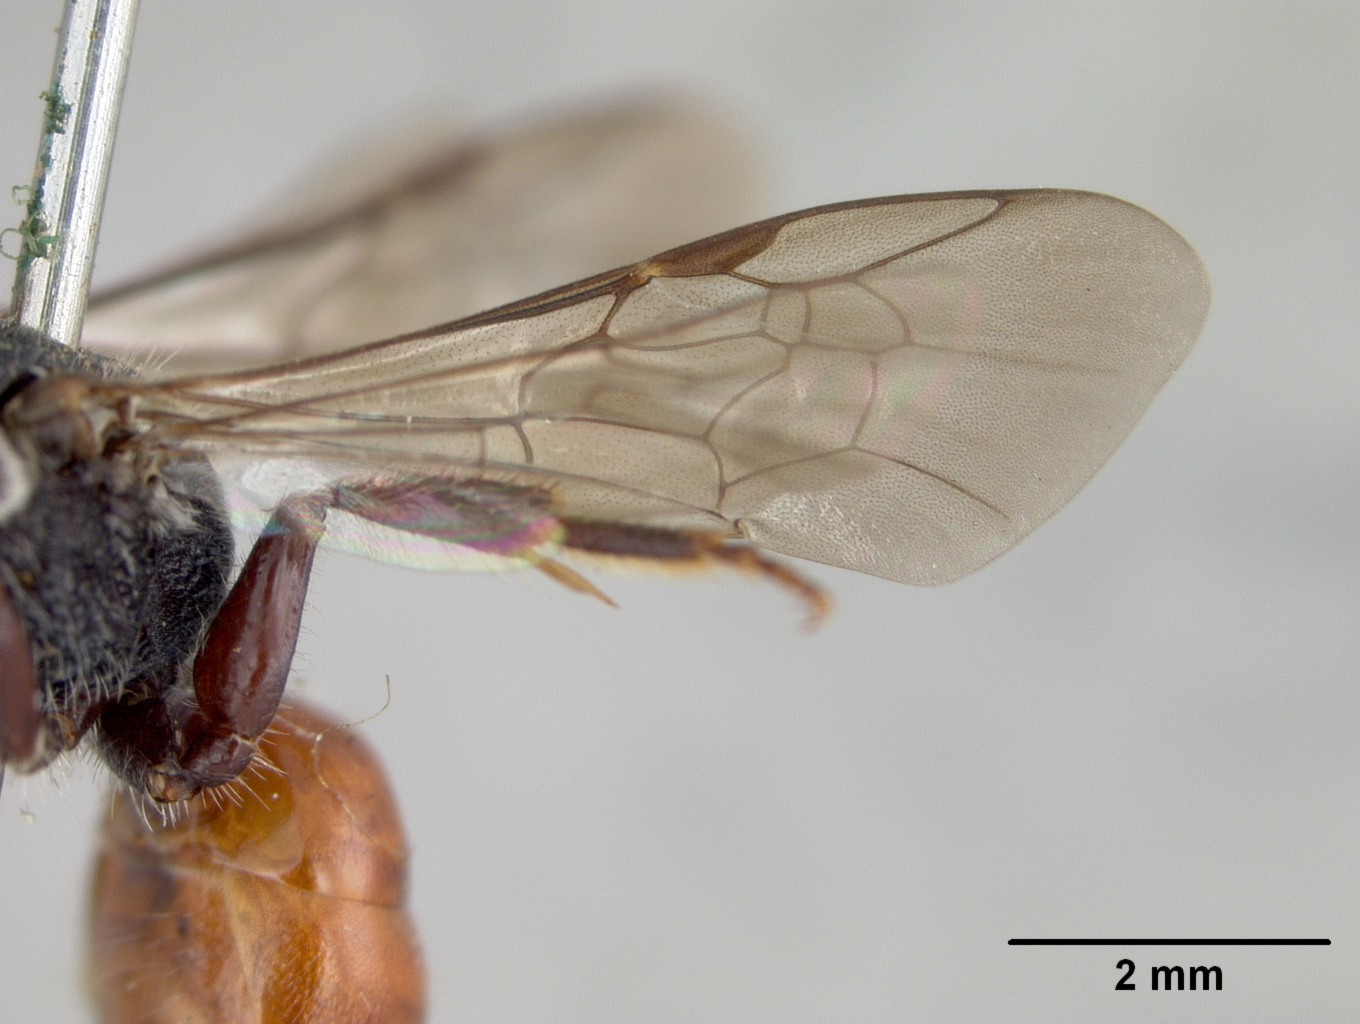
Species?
Sphecodes hesperellus
